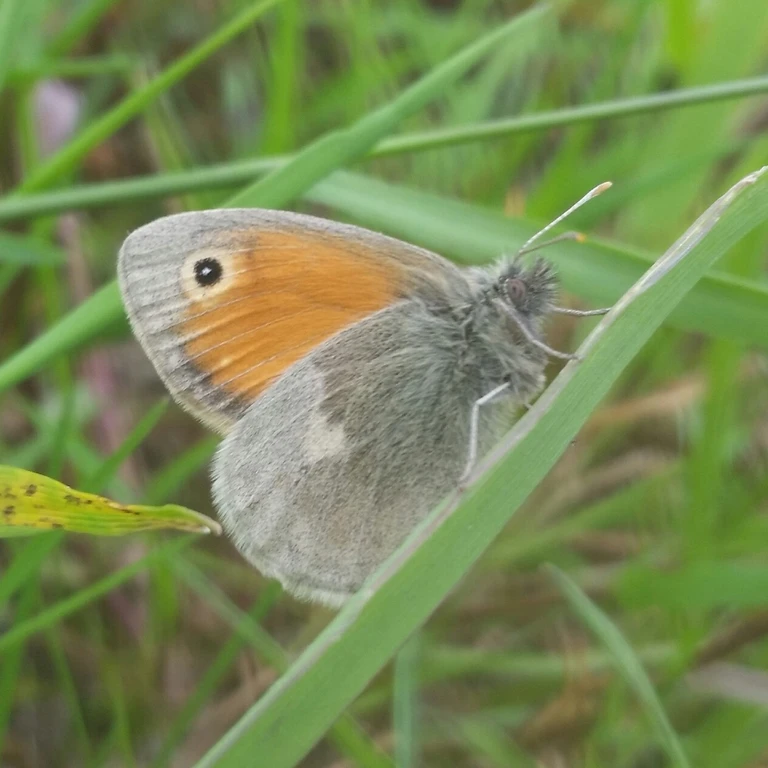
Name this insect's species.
Coenonympha pamphilus
